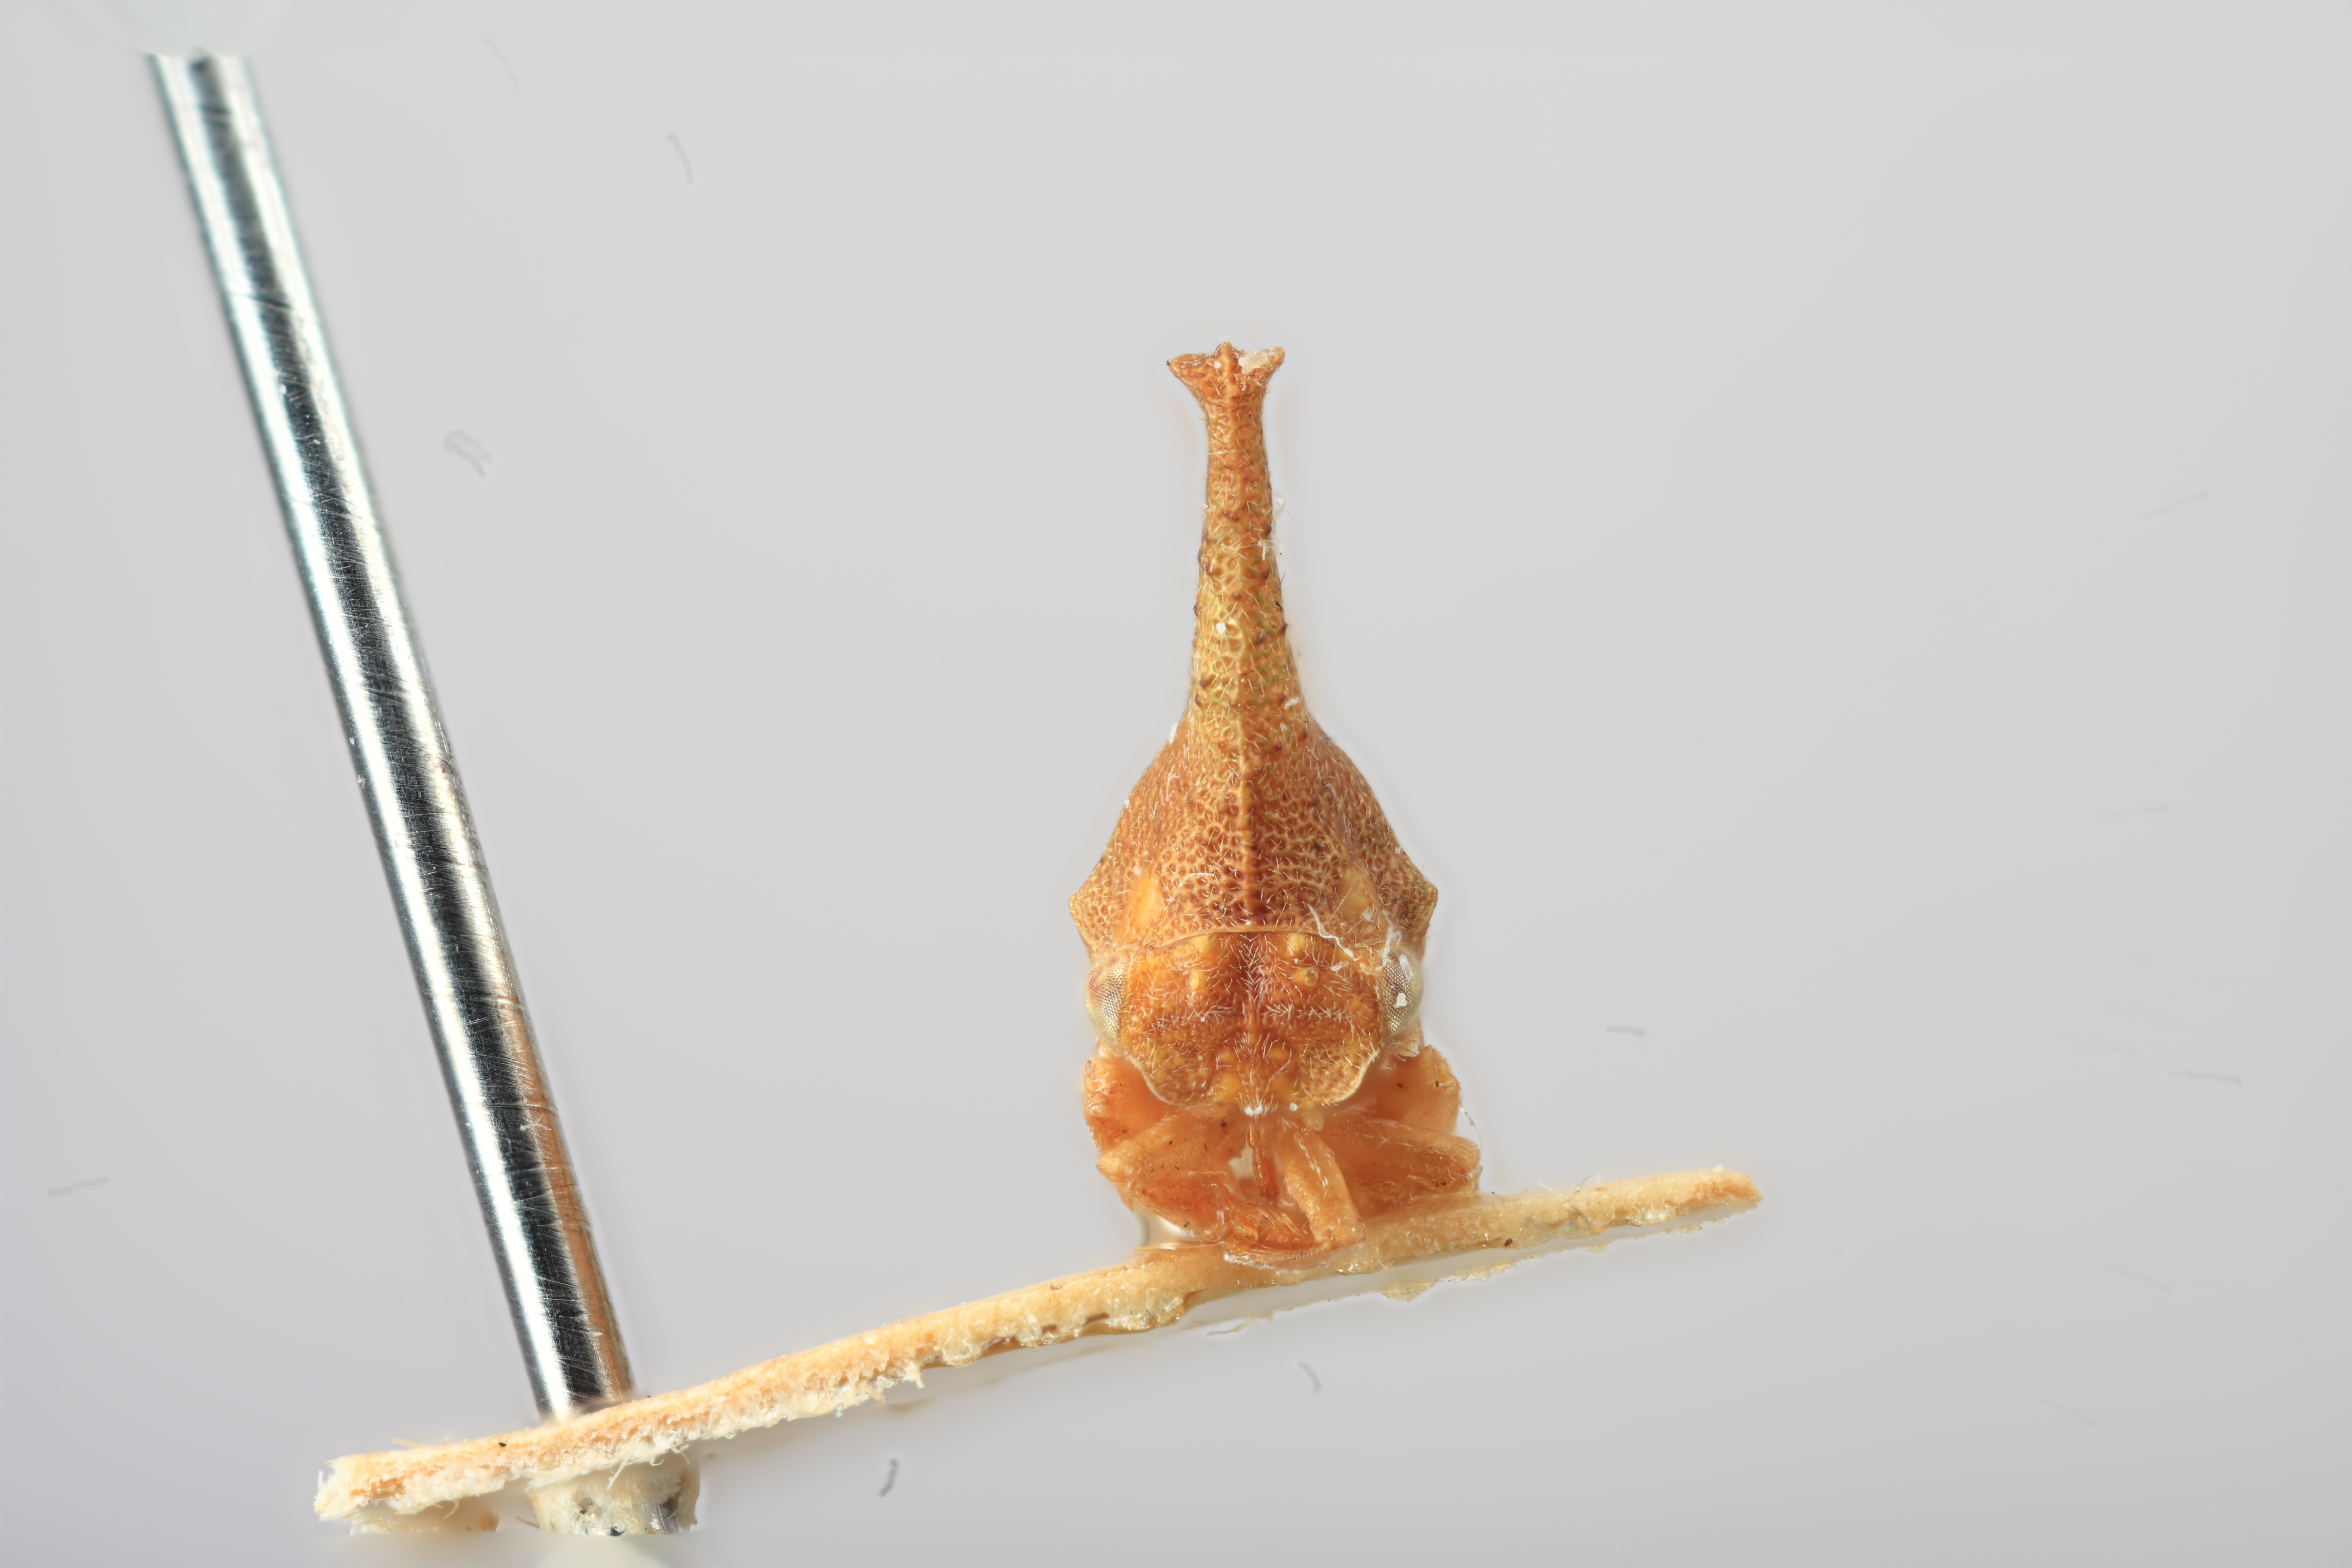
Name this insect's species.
Lycoderes luteus
